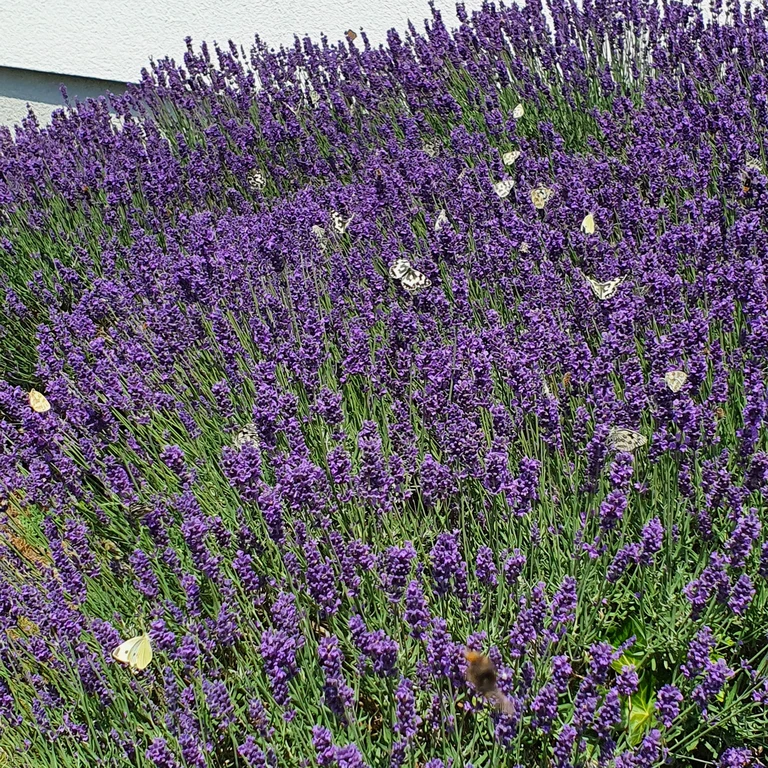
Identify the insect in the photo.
Melanargia galathea
